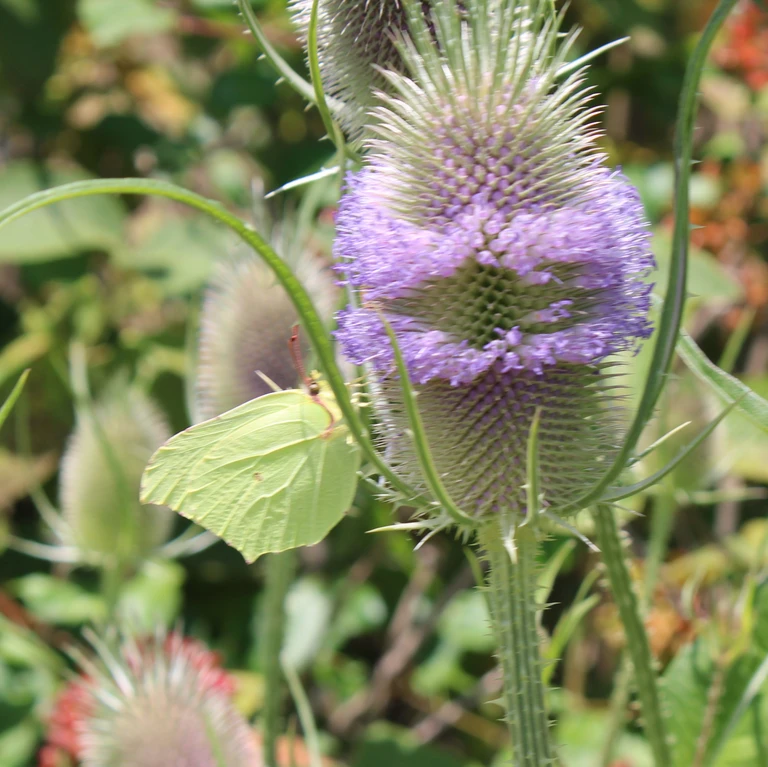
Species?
Gonepteryx rhamni
